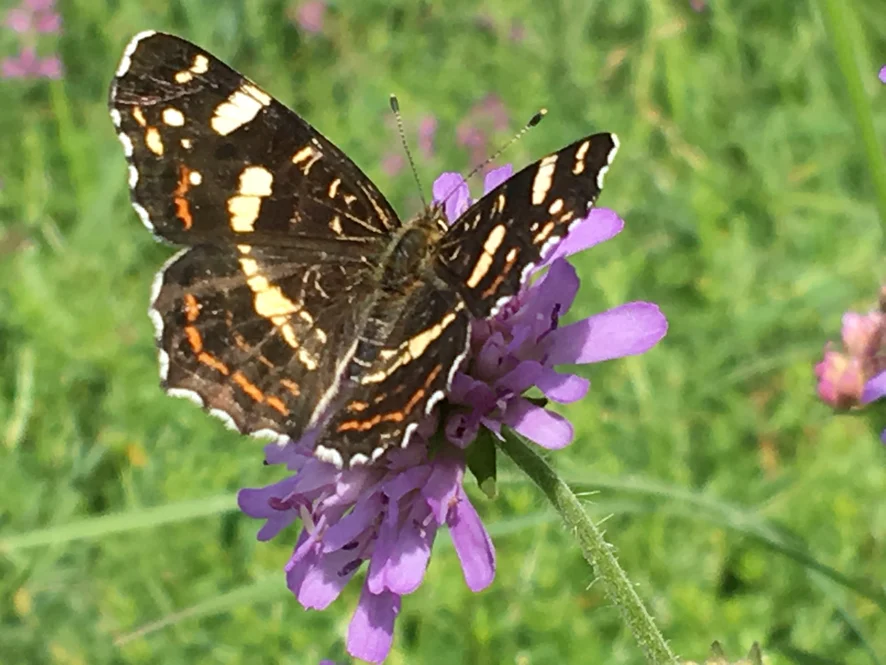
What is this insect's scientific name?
Araschnia levana
